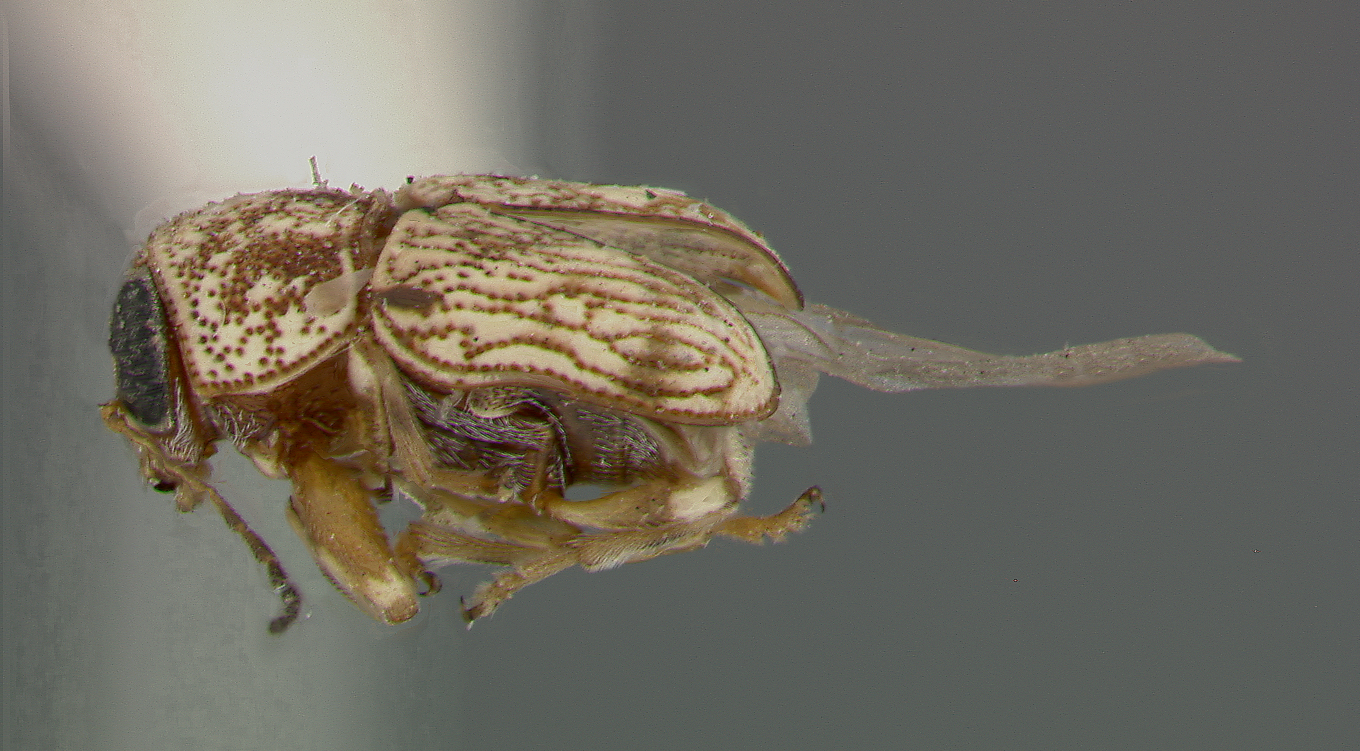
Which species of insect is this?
Pachybrachys contractifrons
